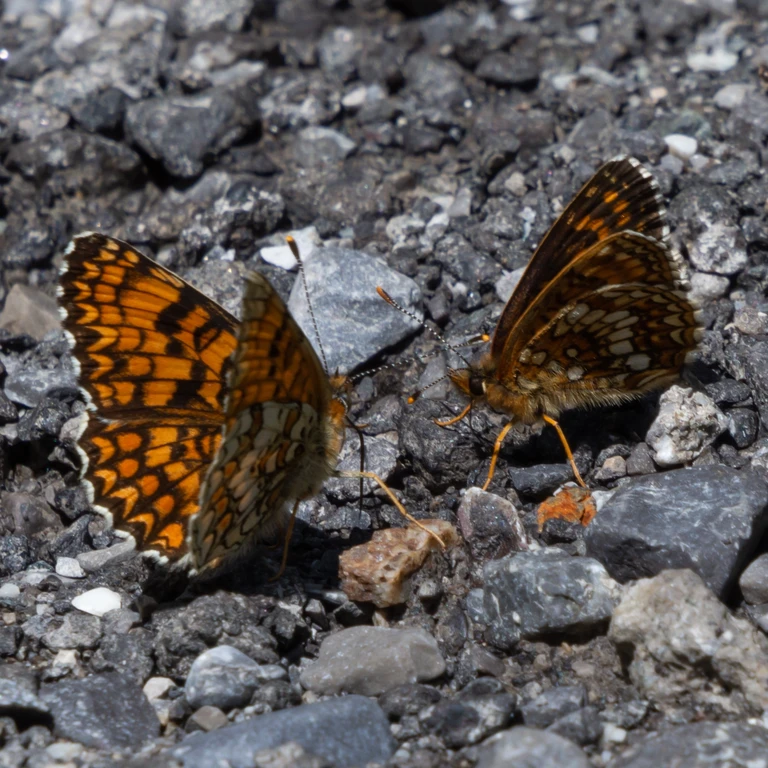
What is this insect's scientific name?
Melitaea phoebe
